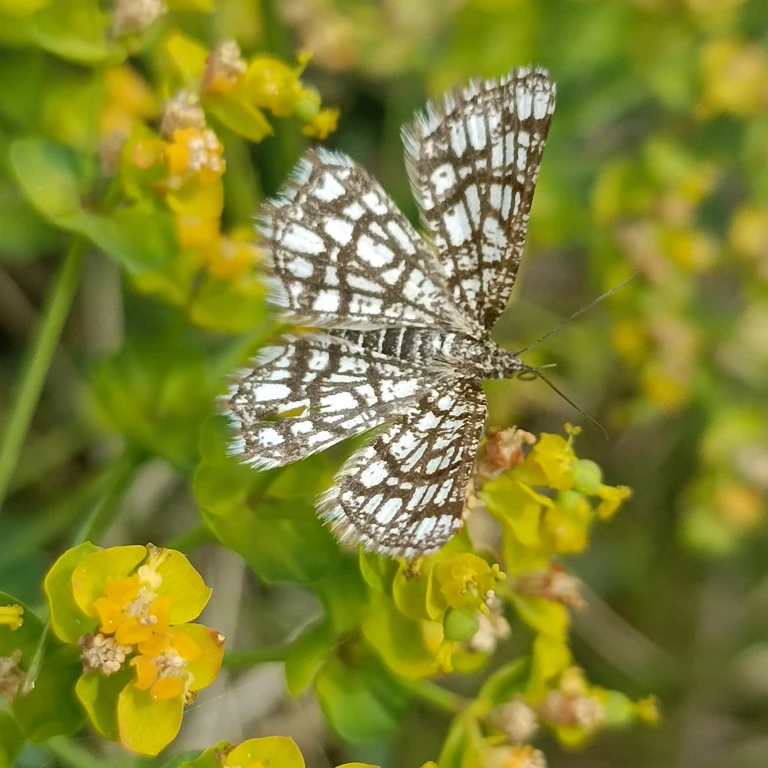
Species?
Chiasmia clathrata
